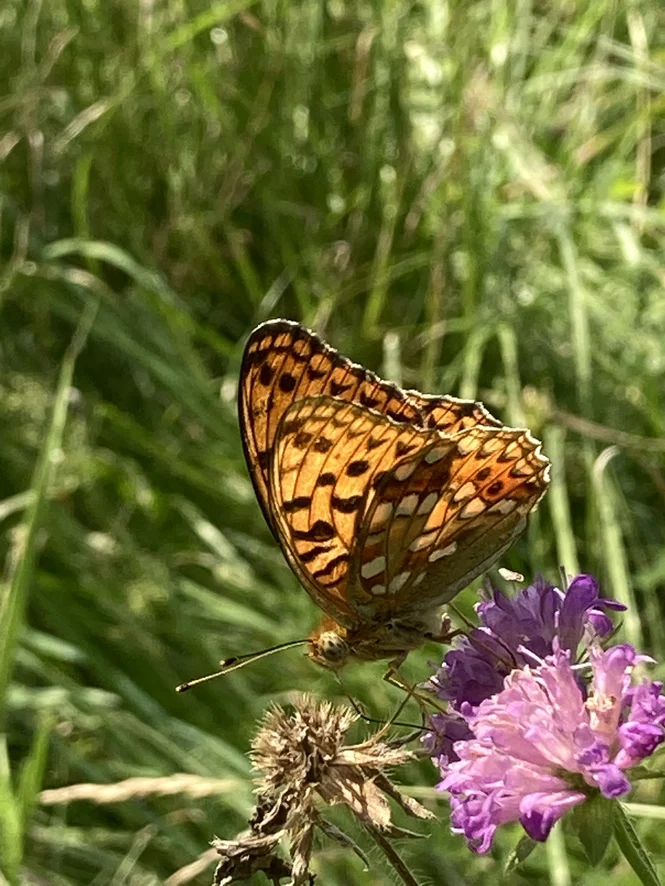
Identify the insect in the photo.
Fabriciana adippe
